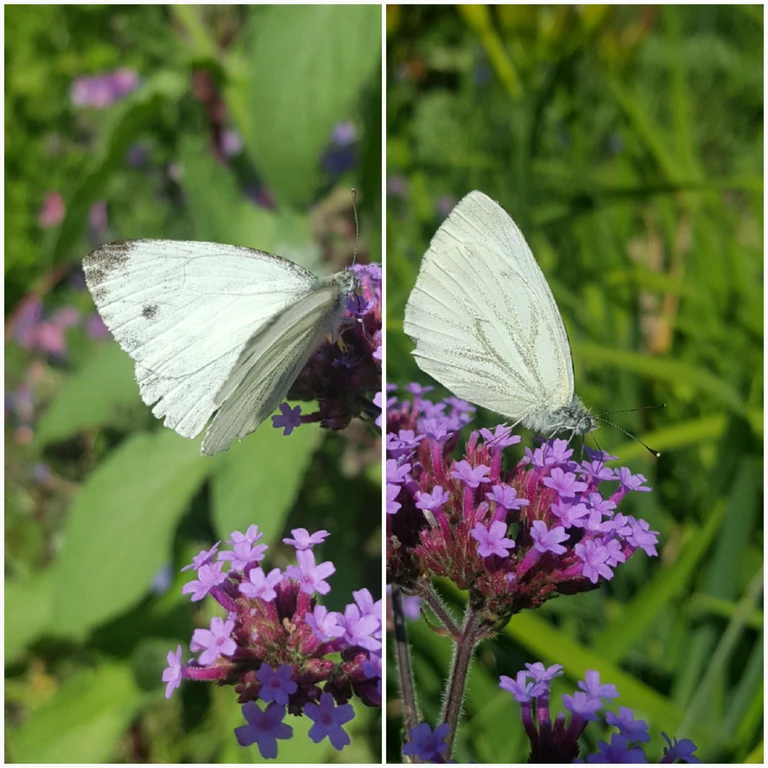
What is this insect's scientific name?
Pieris napi
